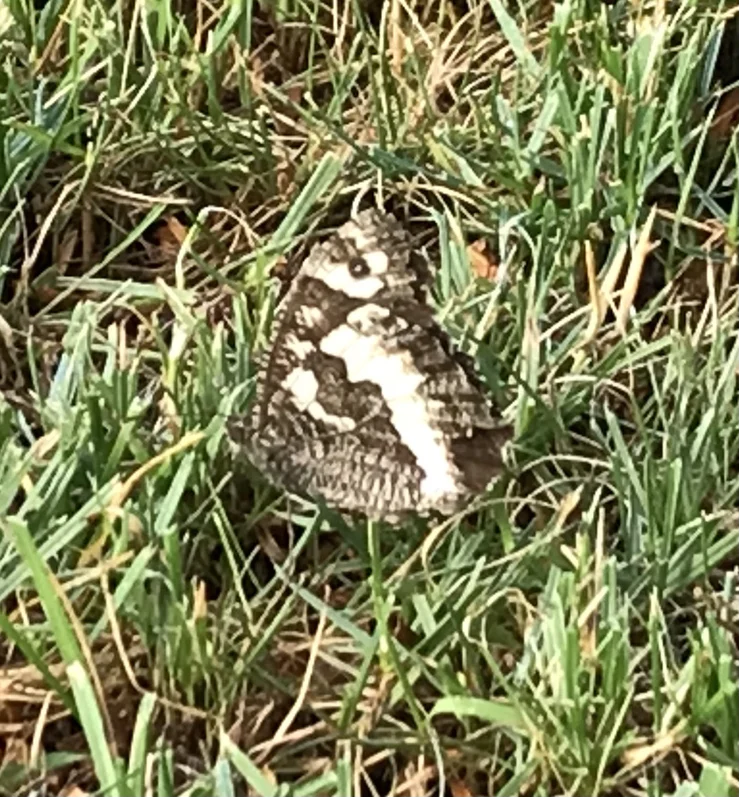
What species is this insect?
Brintesia circe
